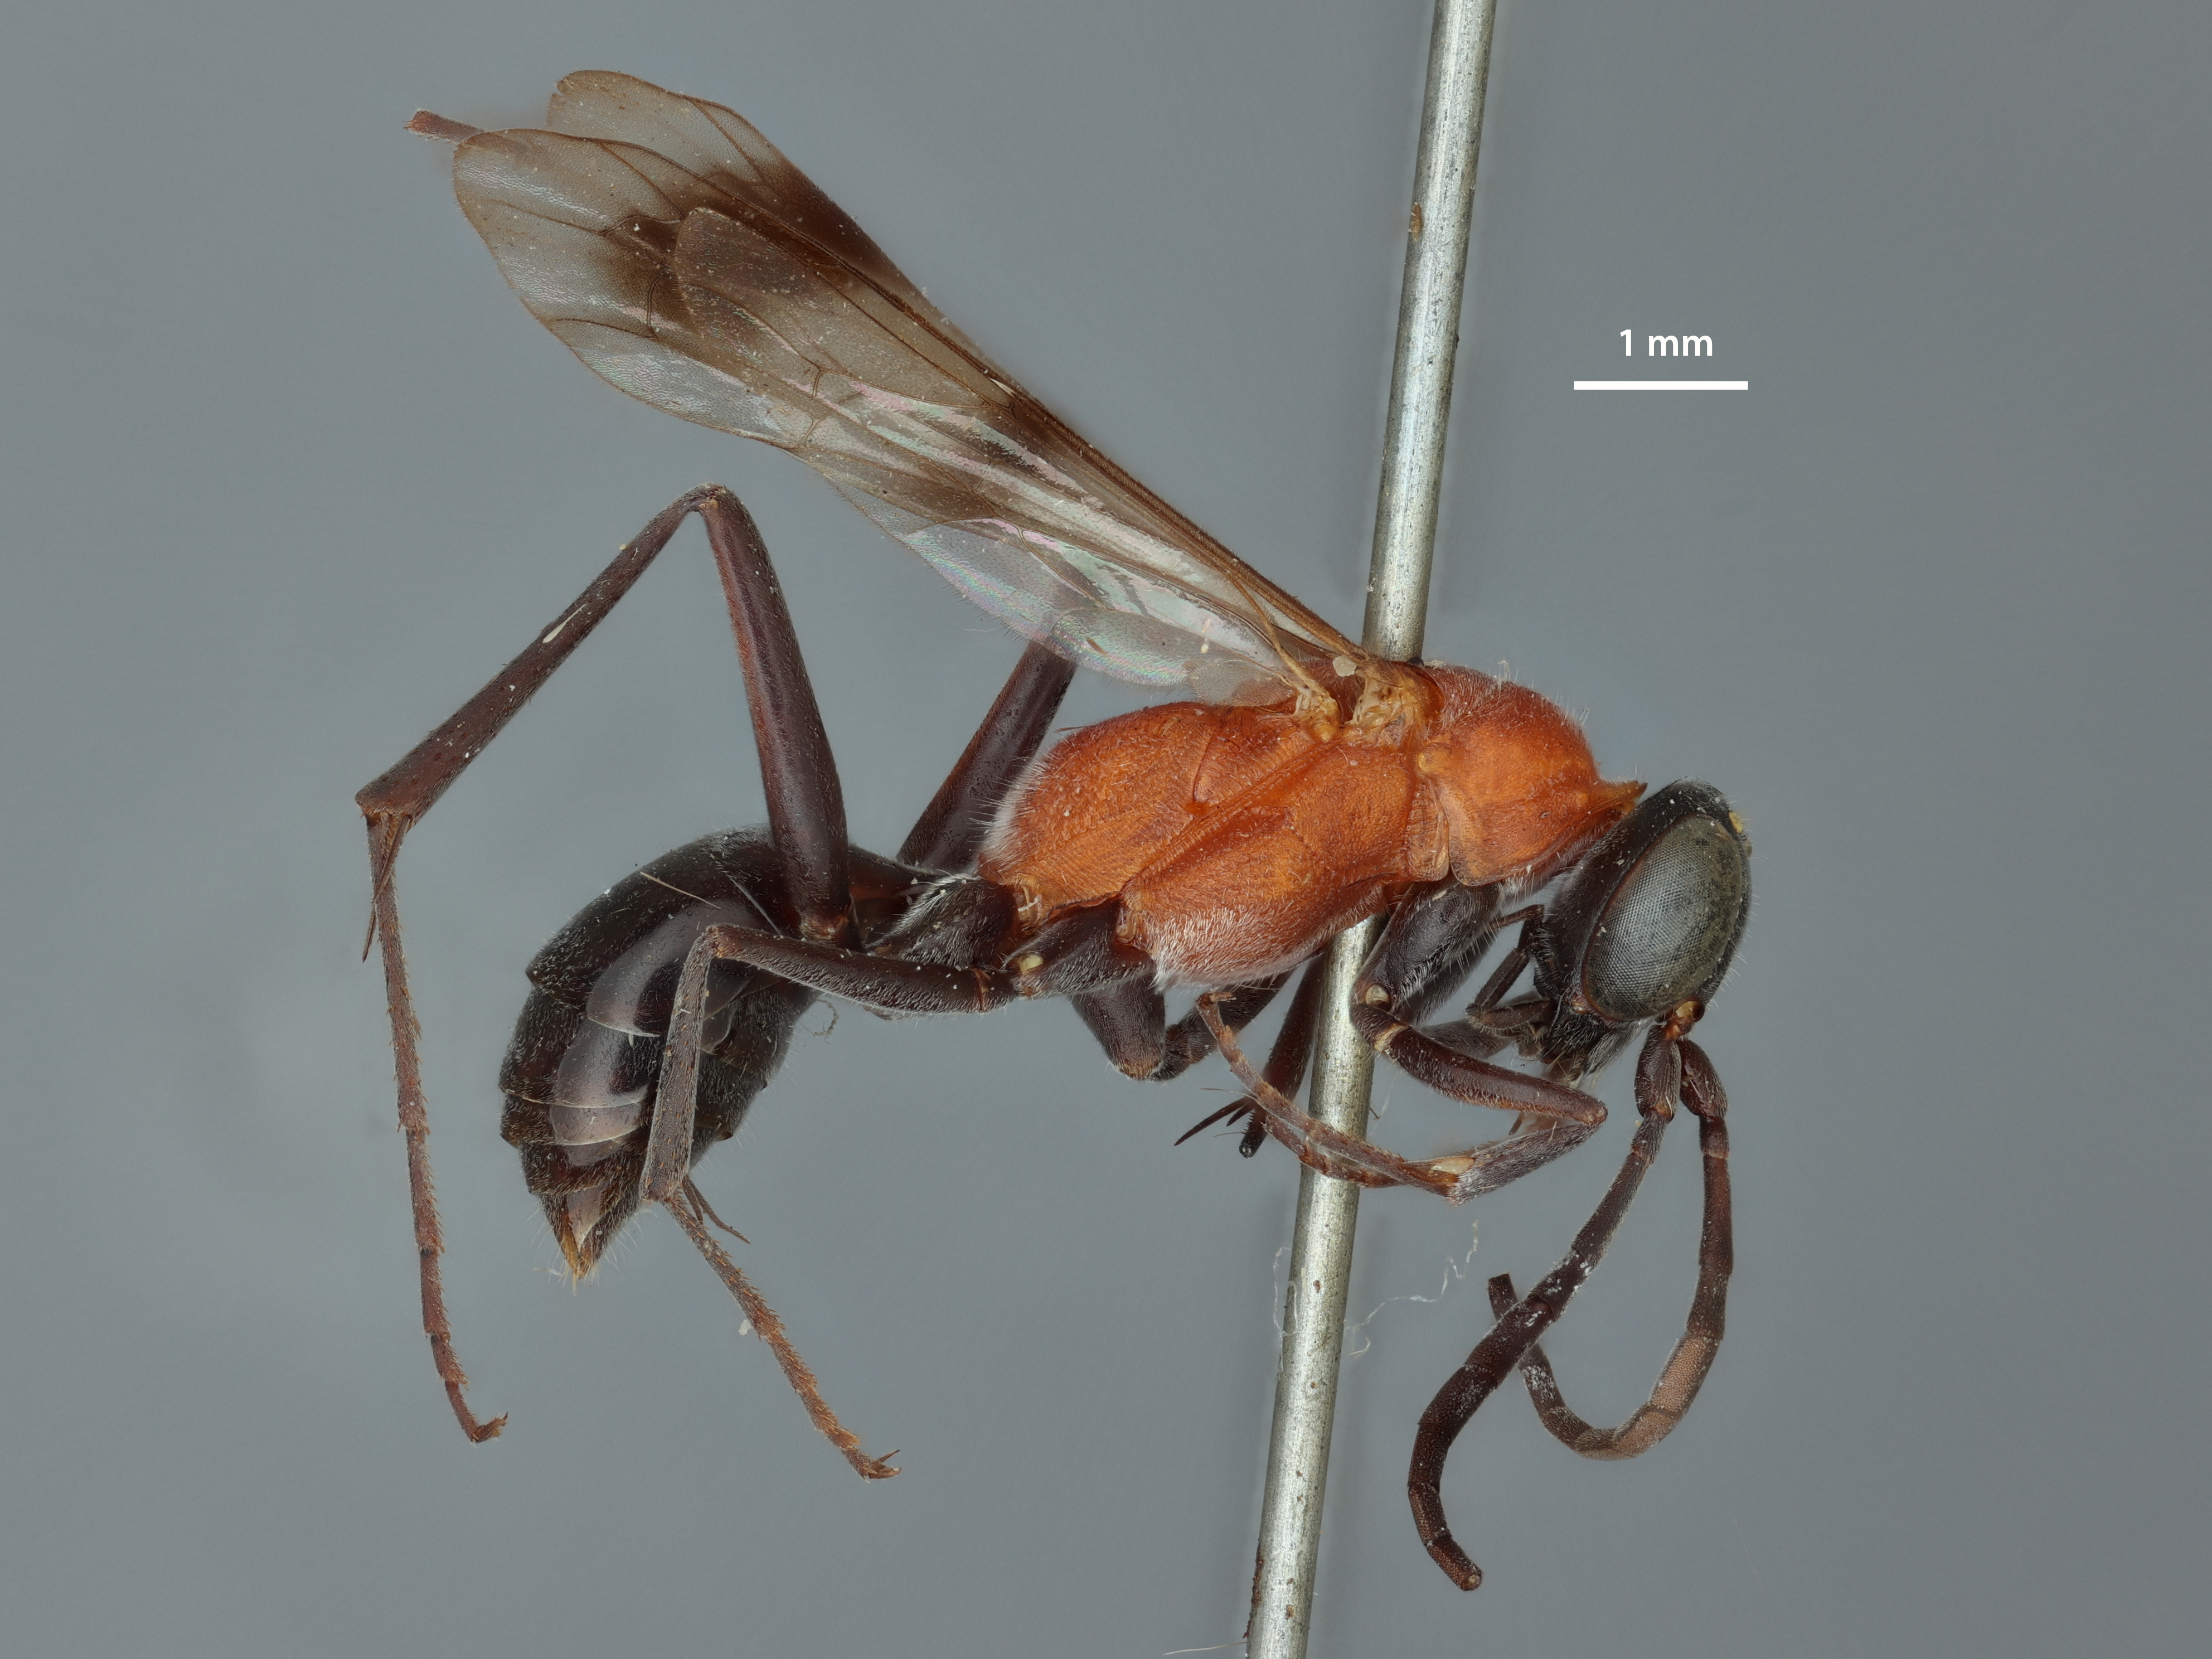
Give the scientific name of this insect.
Meragenia rufithorax
